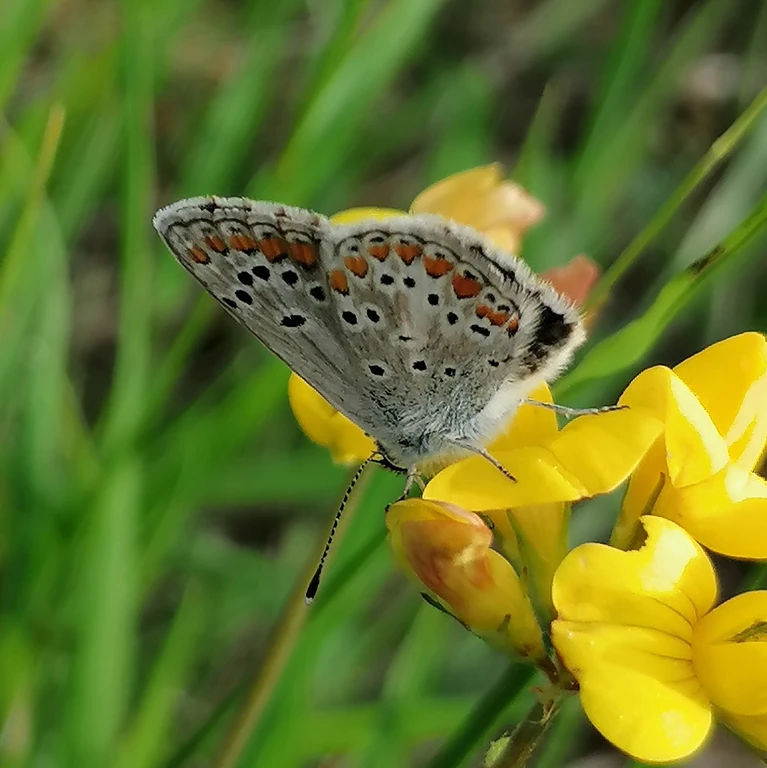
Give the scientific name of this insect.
Aricia agestis/artaxerxes
